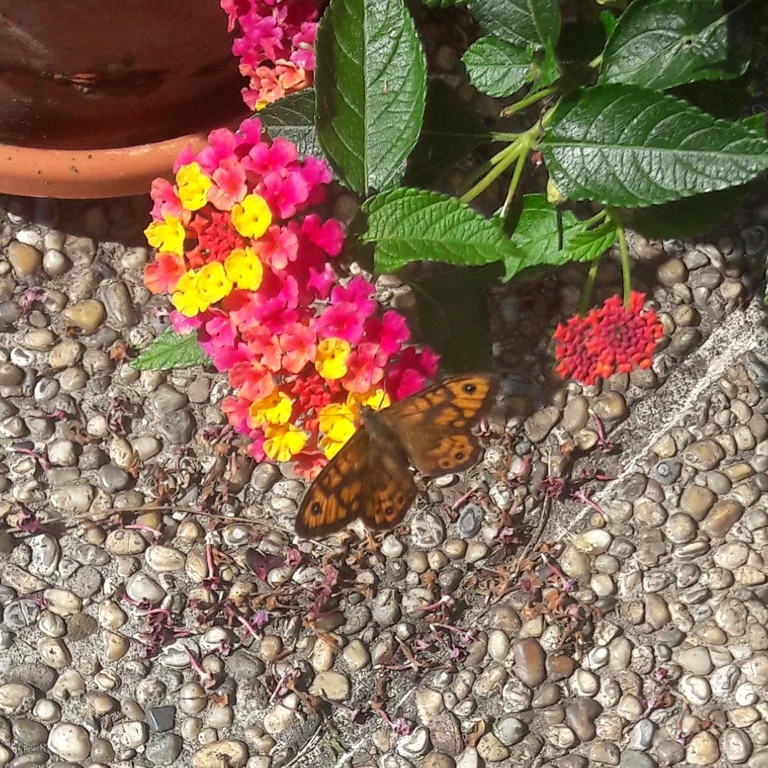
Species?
Lasiommata megera (also Pararge megera)
